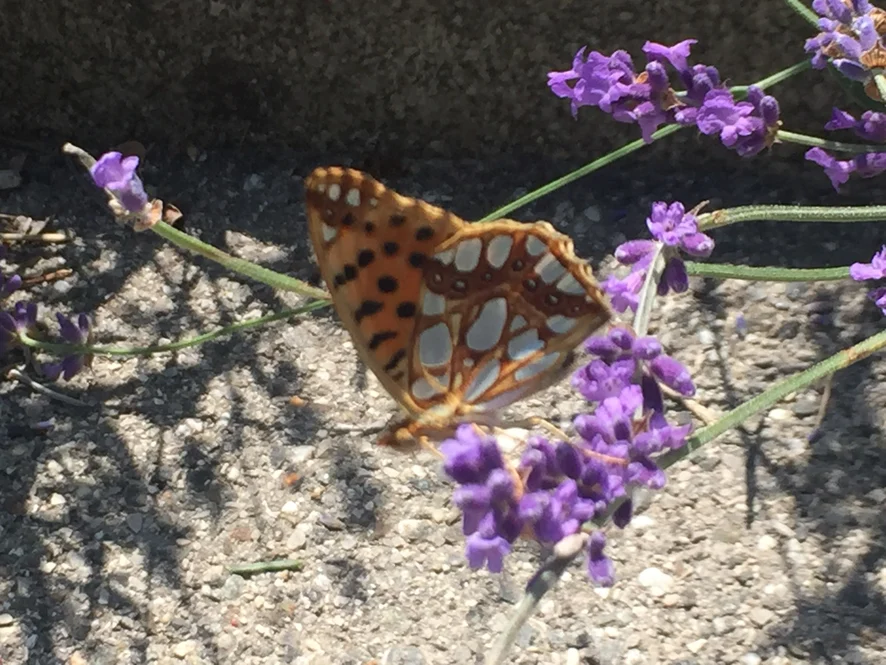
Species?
Issoria lathonia
